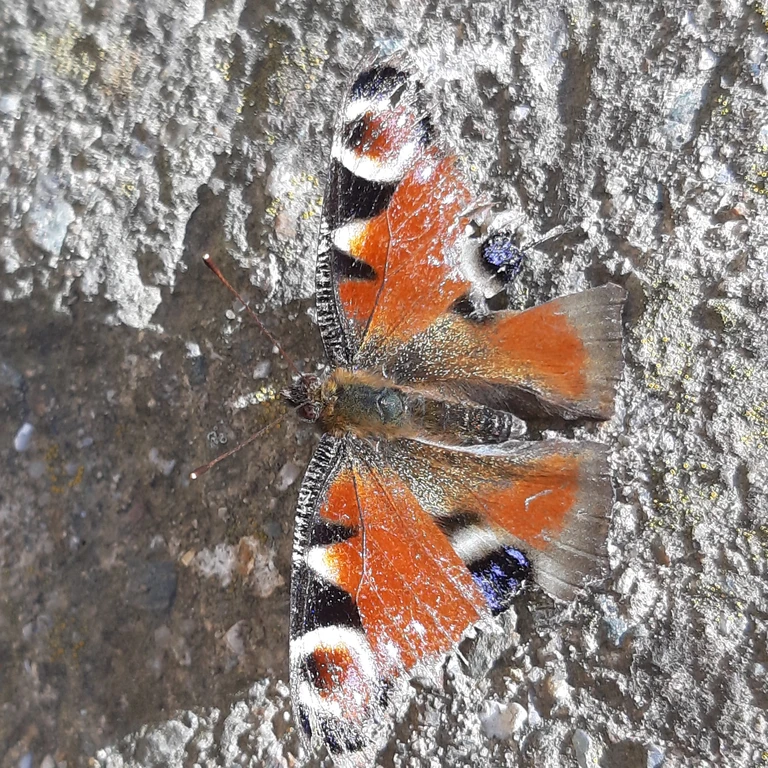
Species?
Aglais io
